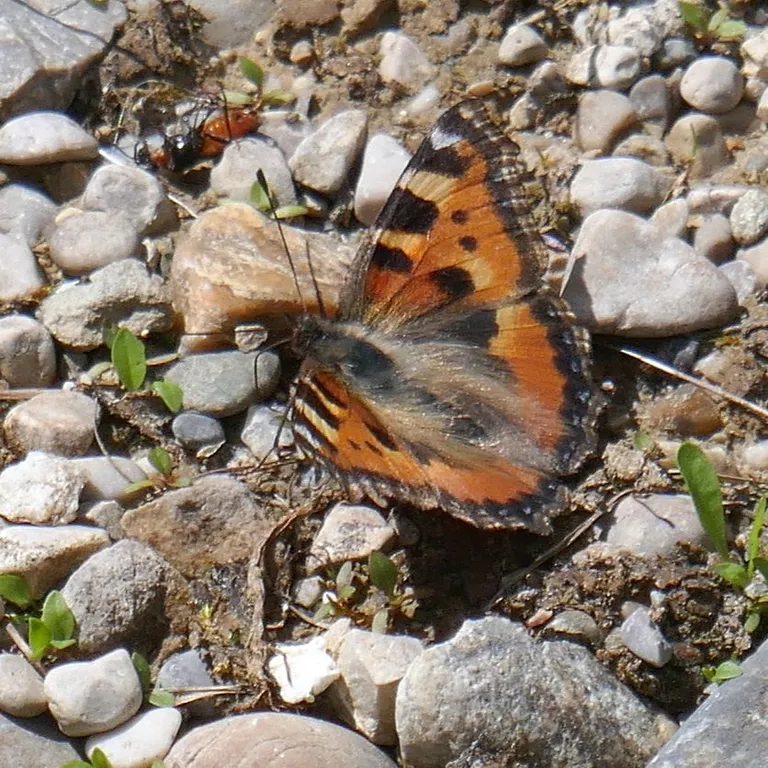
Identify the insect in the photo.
Aglais urticae
